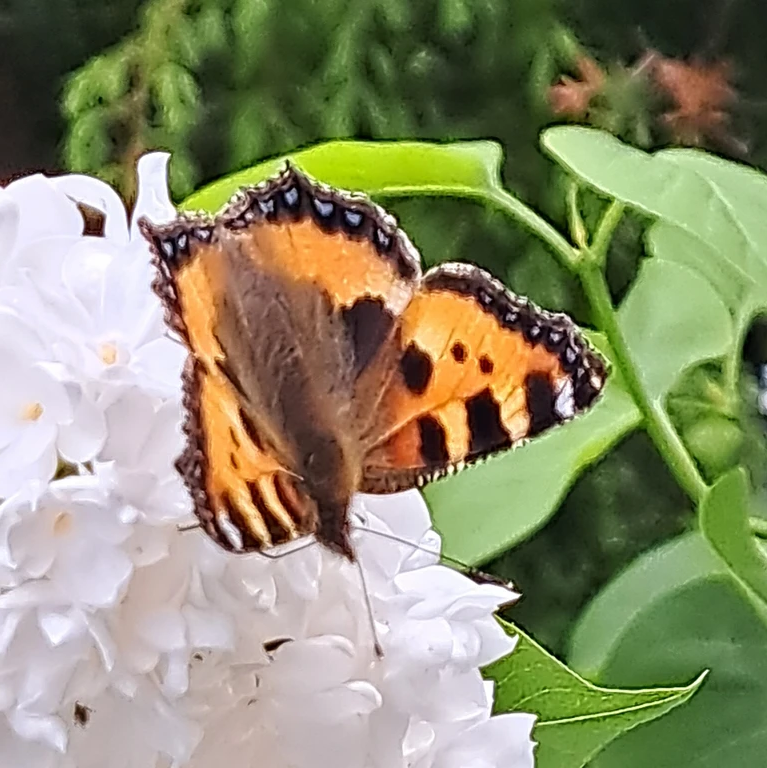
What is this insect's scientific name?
Aglais urticae
